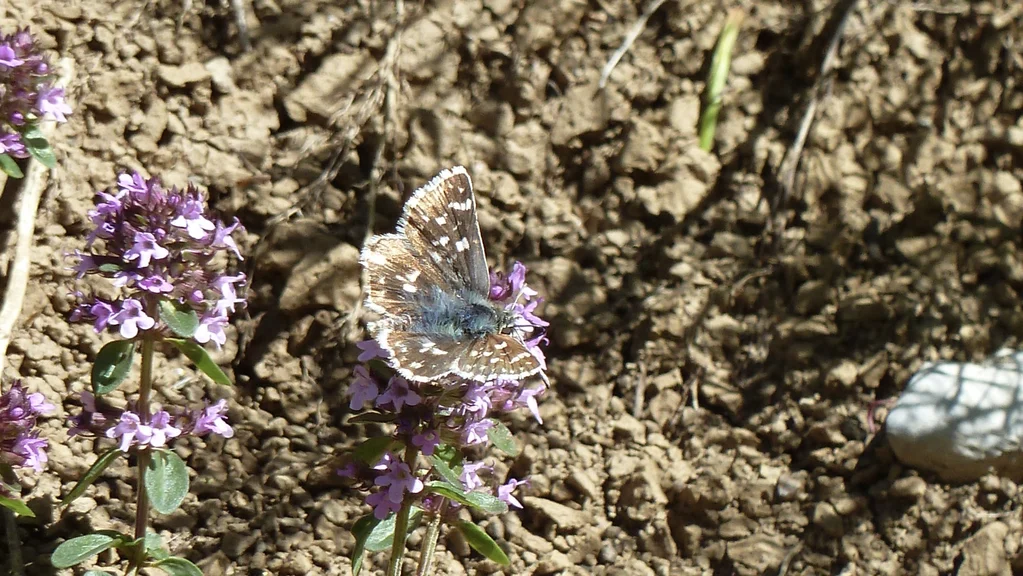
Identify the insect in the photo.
Spialia sertorius
